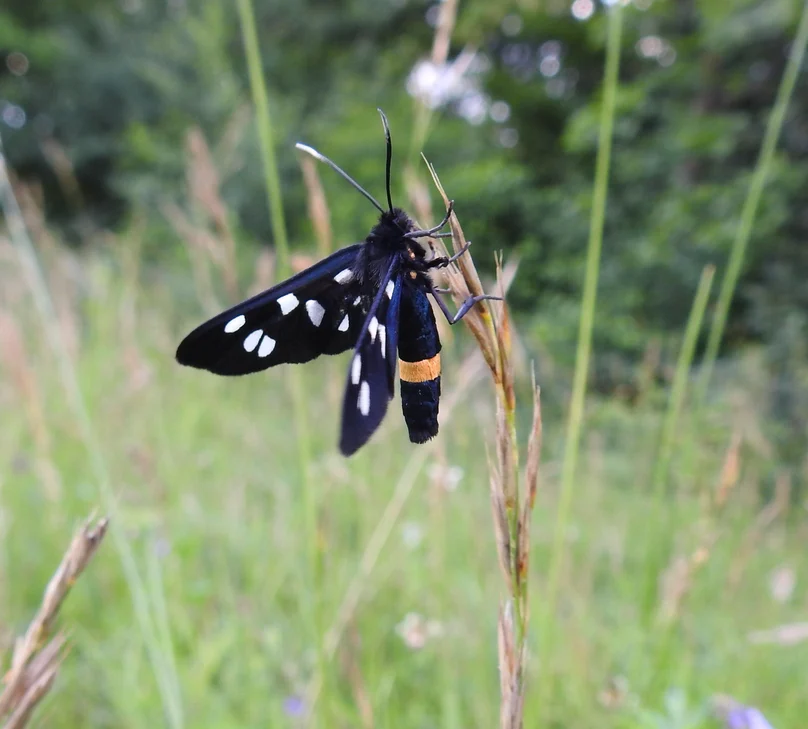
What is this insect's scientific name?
Amata phegea
